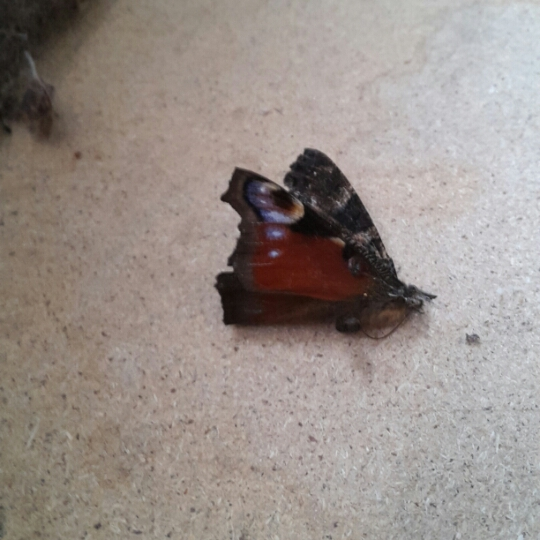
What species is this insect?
Aglais io
